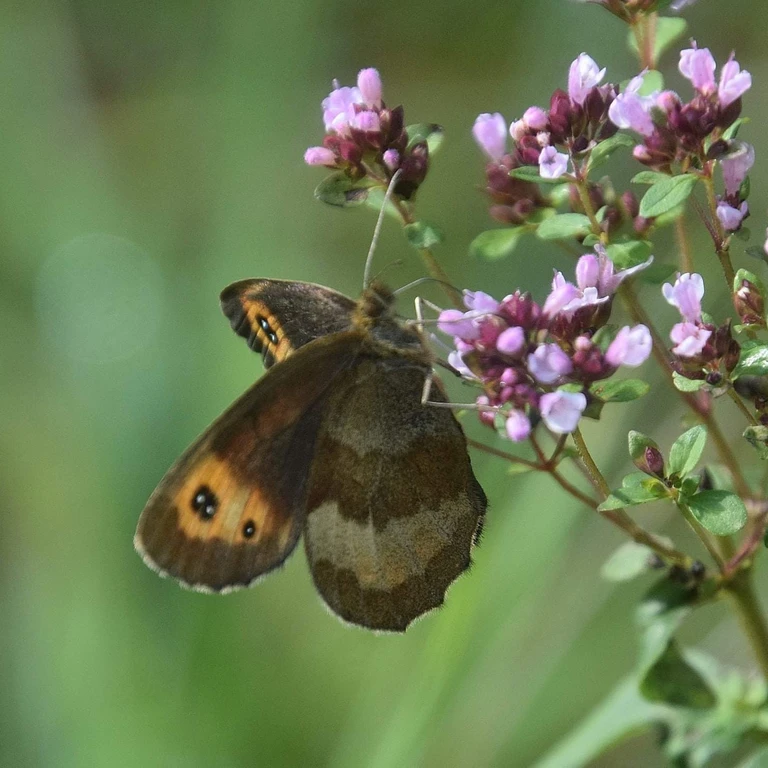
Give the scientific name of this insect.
Erebia aethiops
